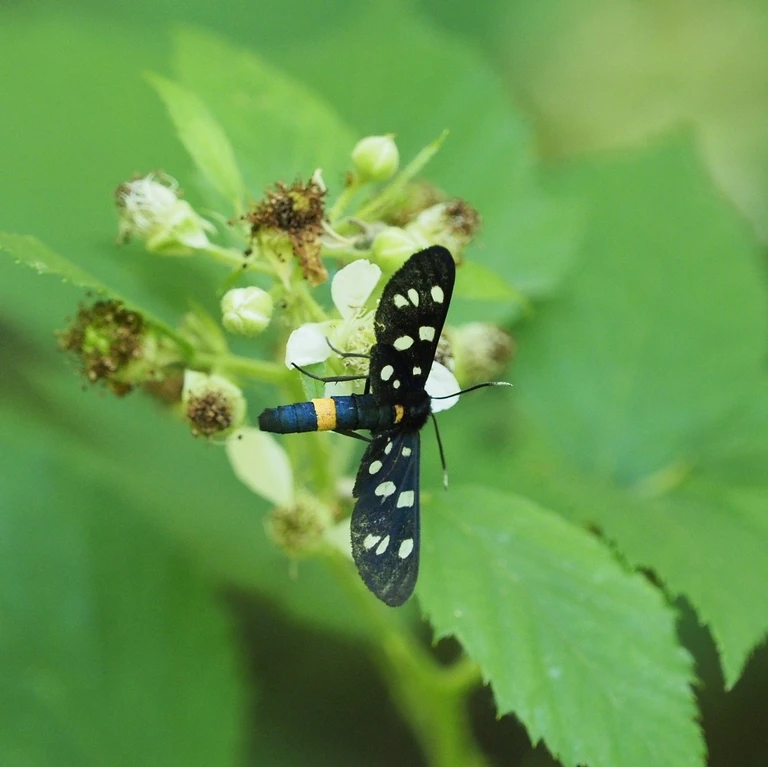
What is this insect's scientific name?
Amata phegea
